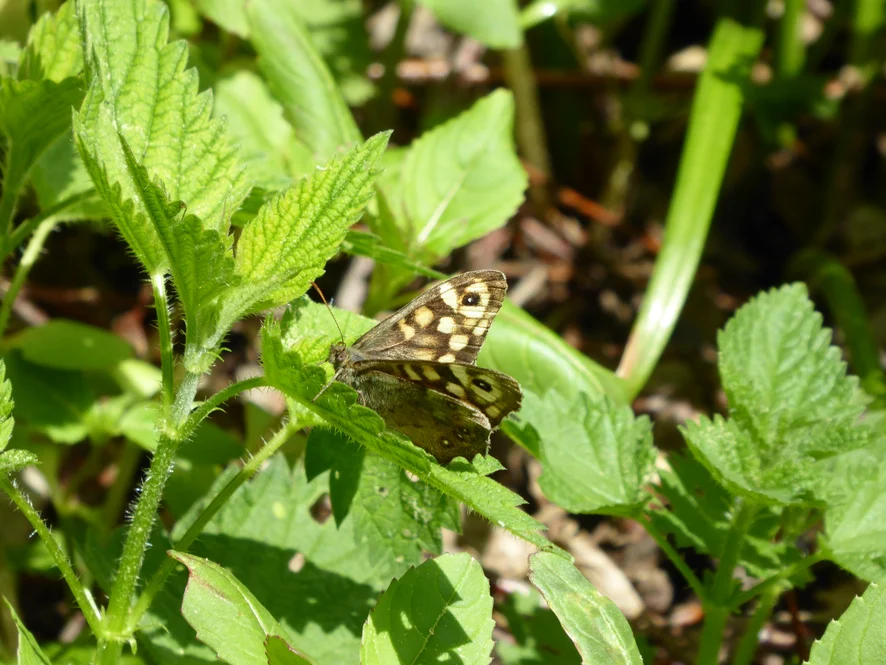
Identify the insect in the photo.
Pararge aegeria
